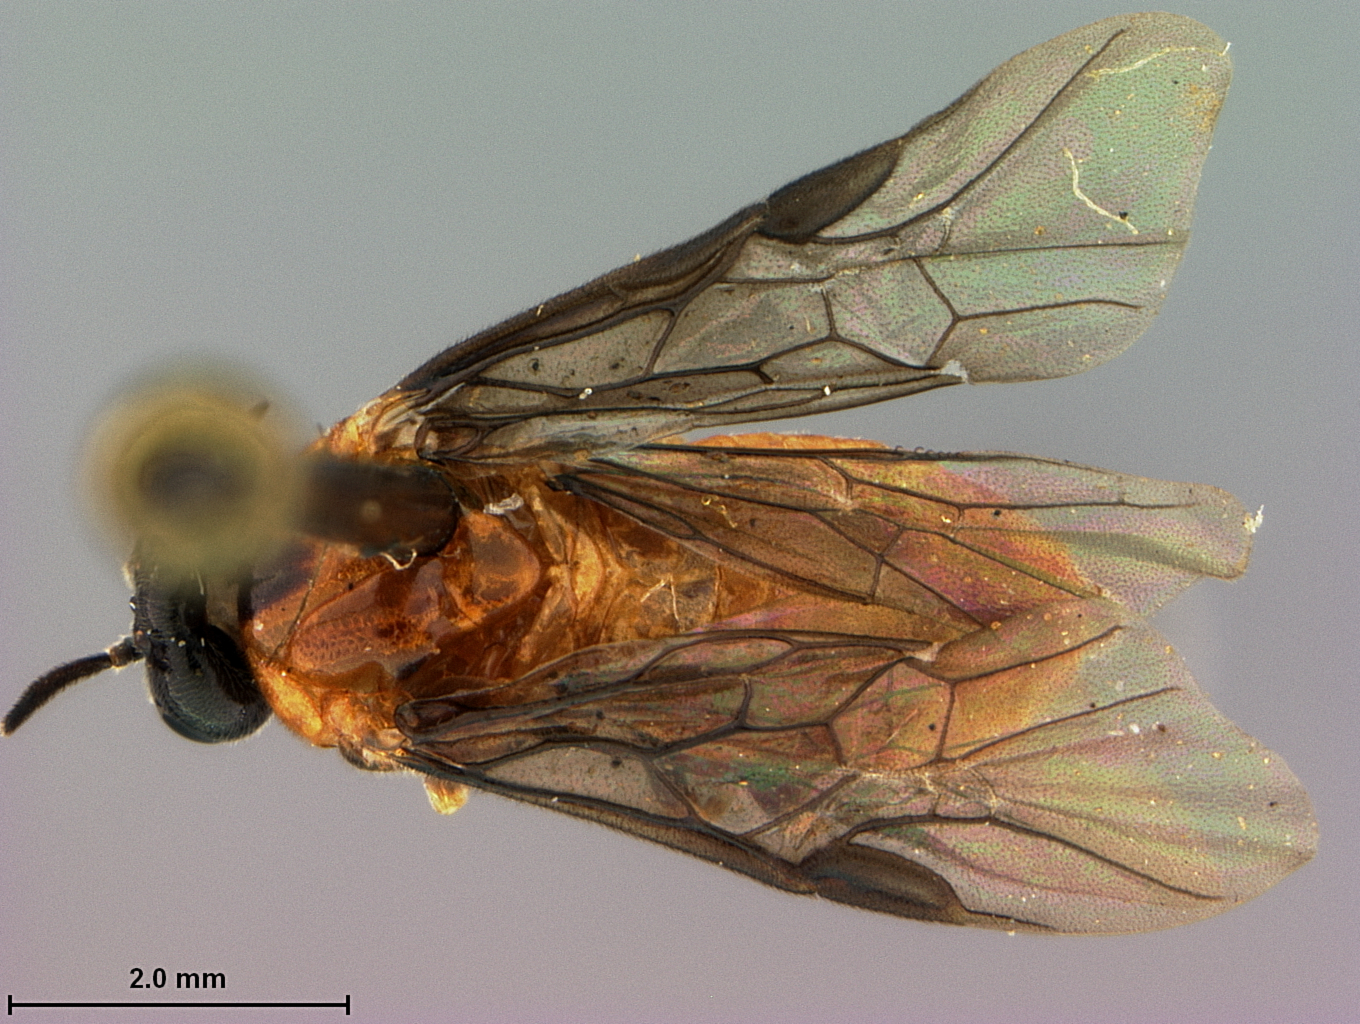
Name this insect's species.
Sphacophilus orthius
